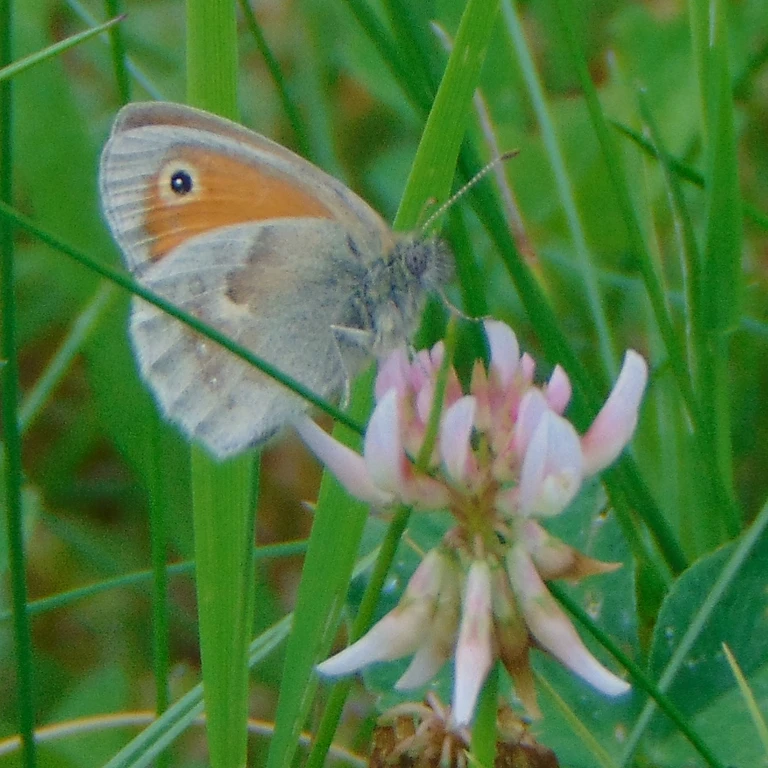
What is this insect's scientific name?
Coenonympha pamphilus
